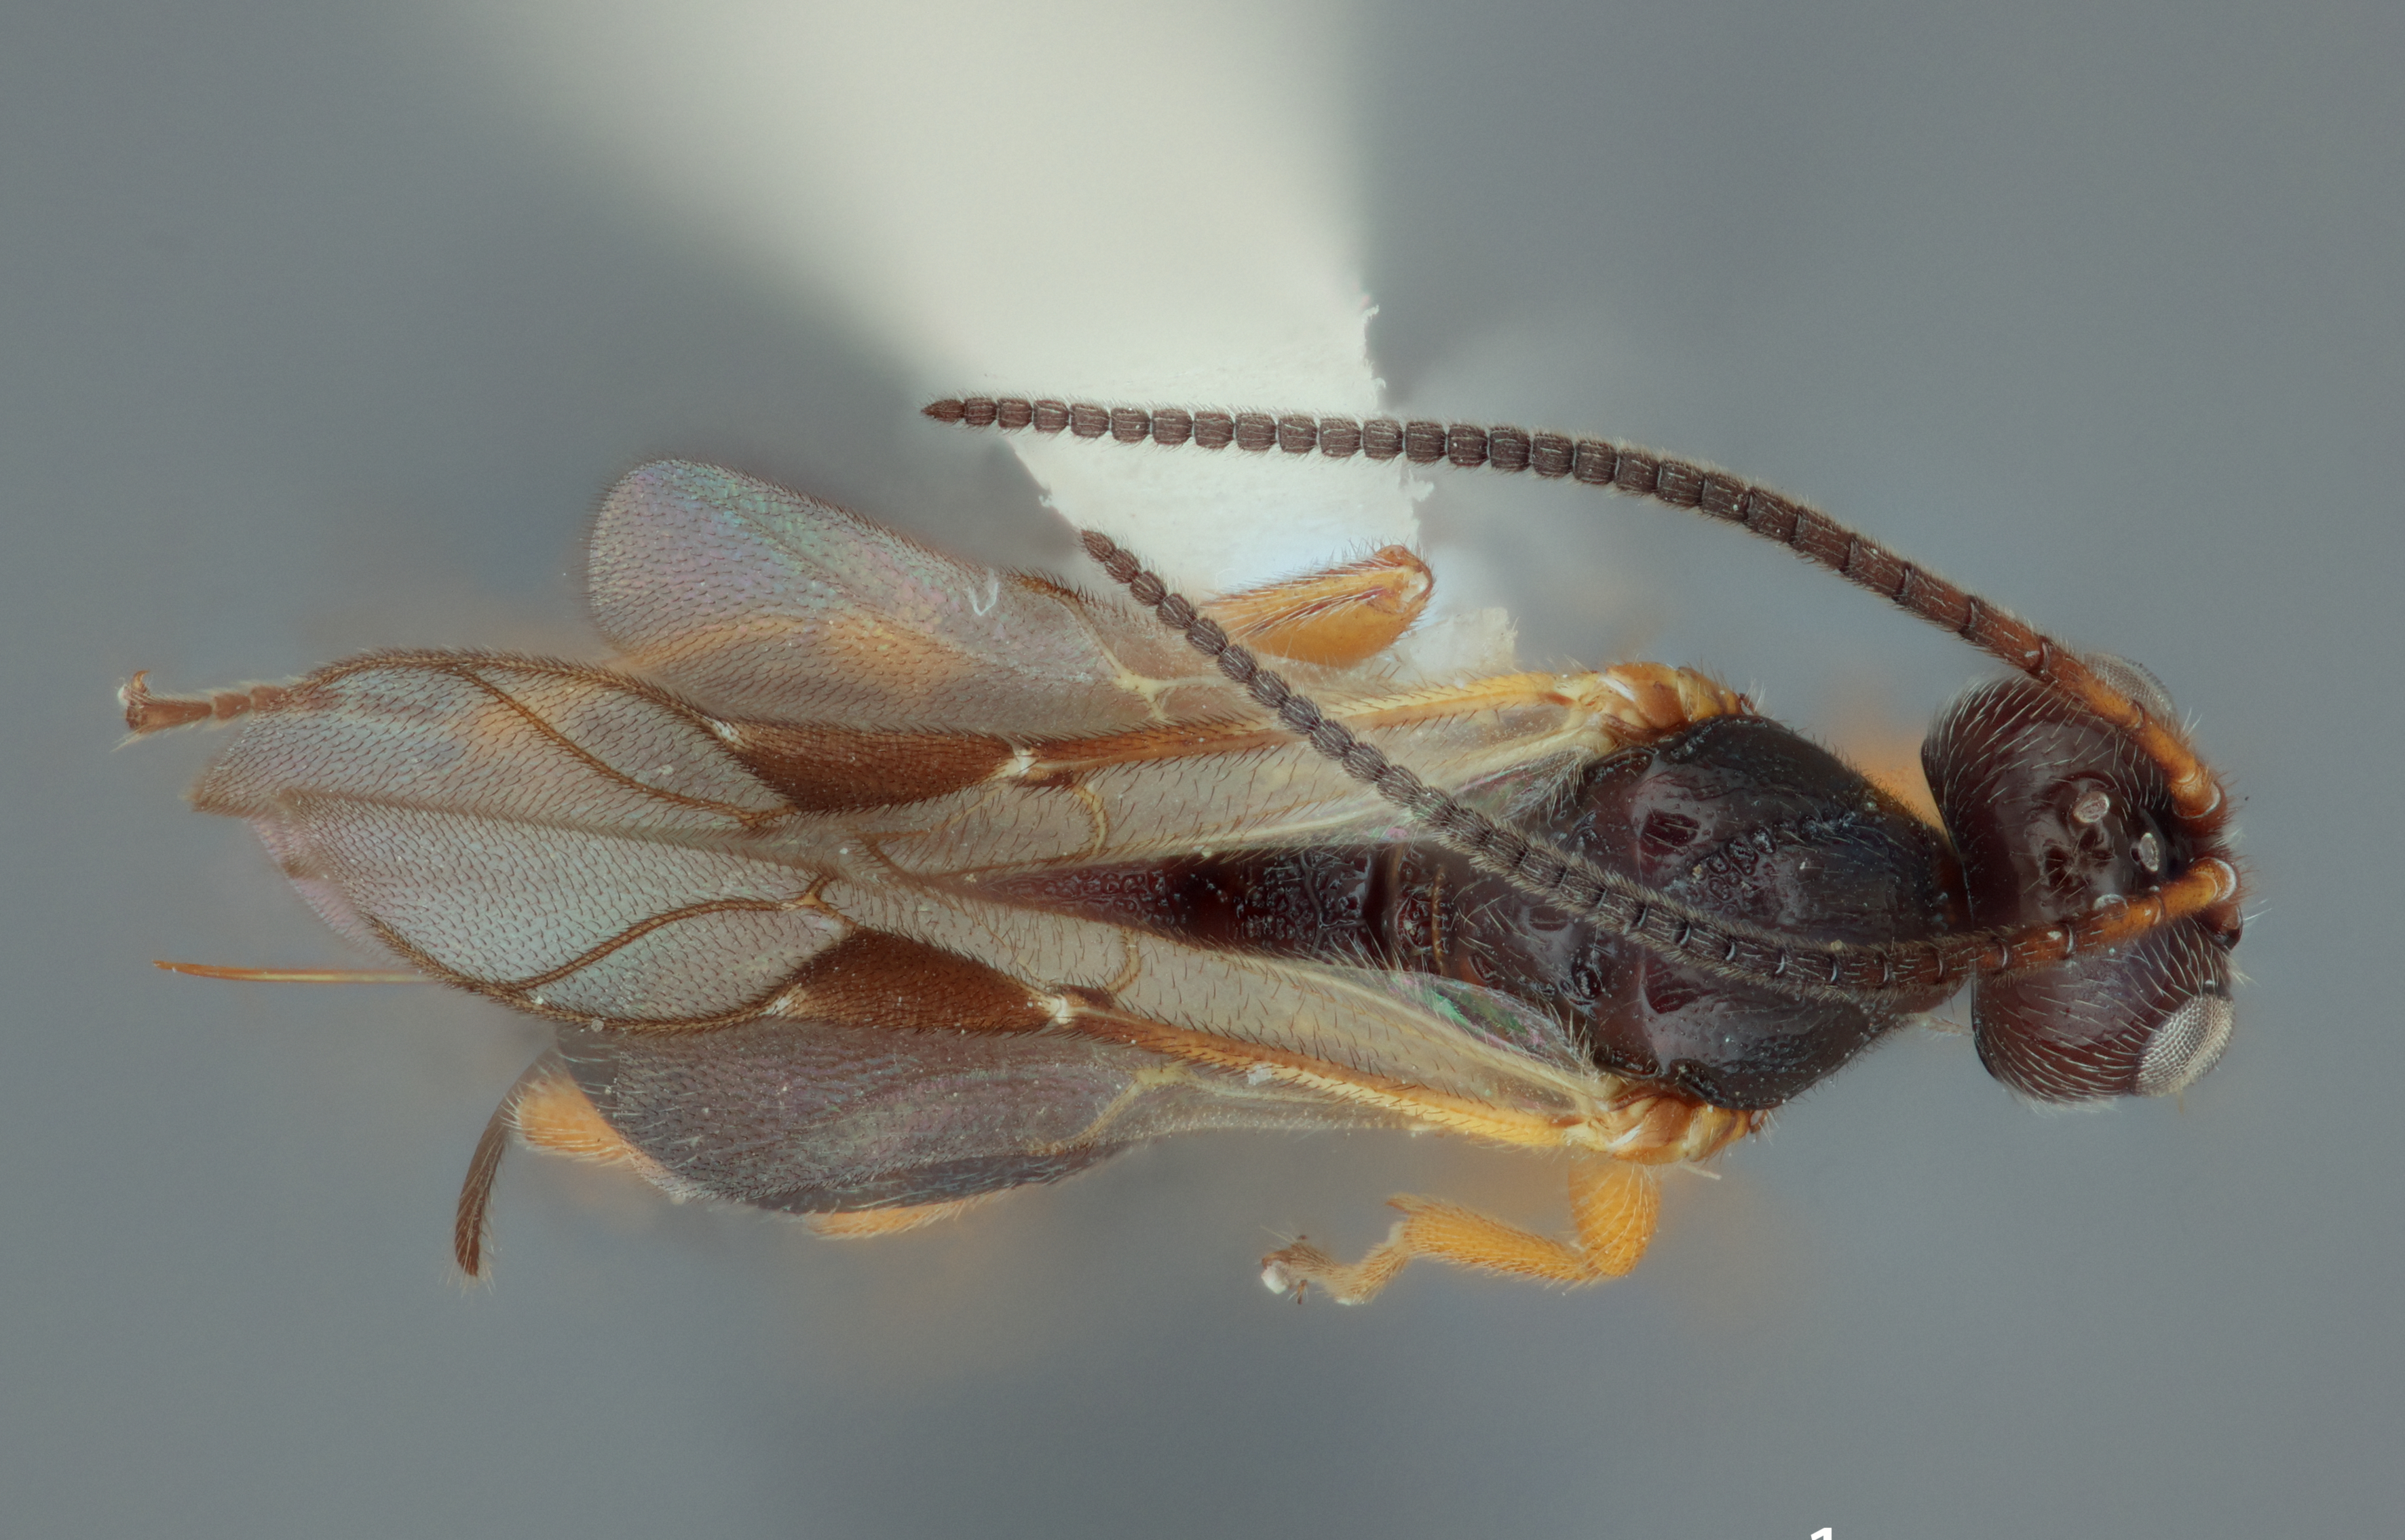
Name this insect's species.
Triaspis odontochila
